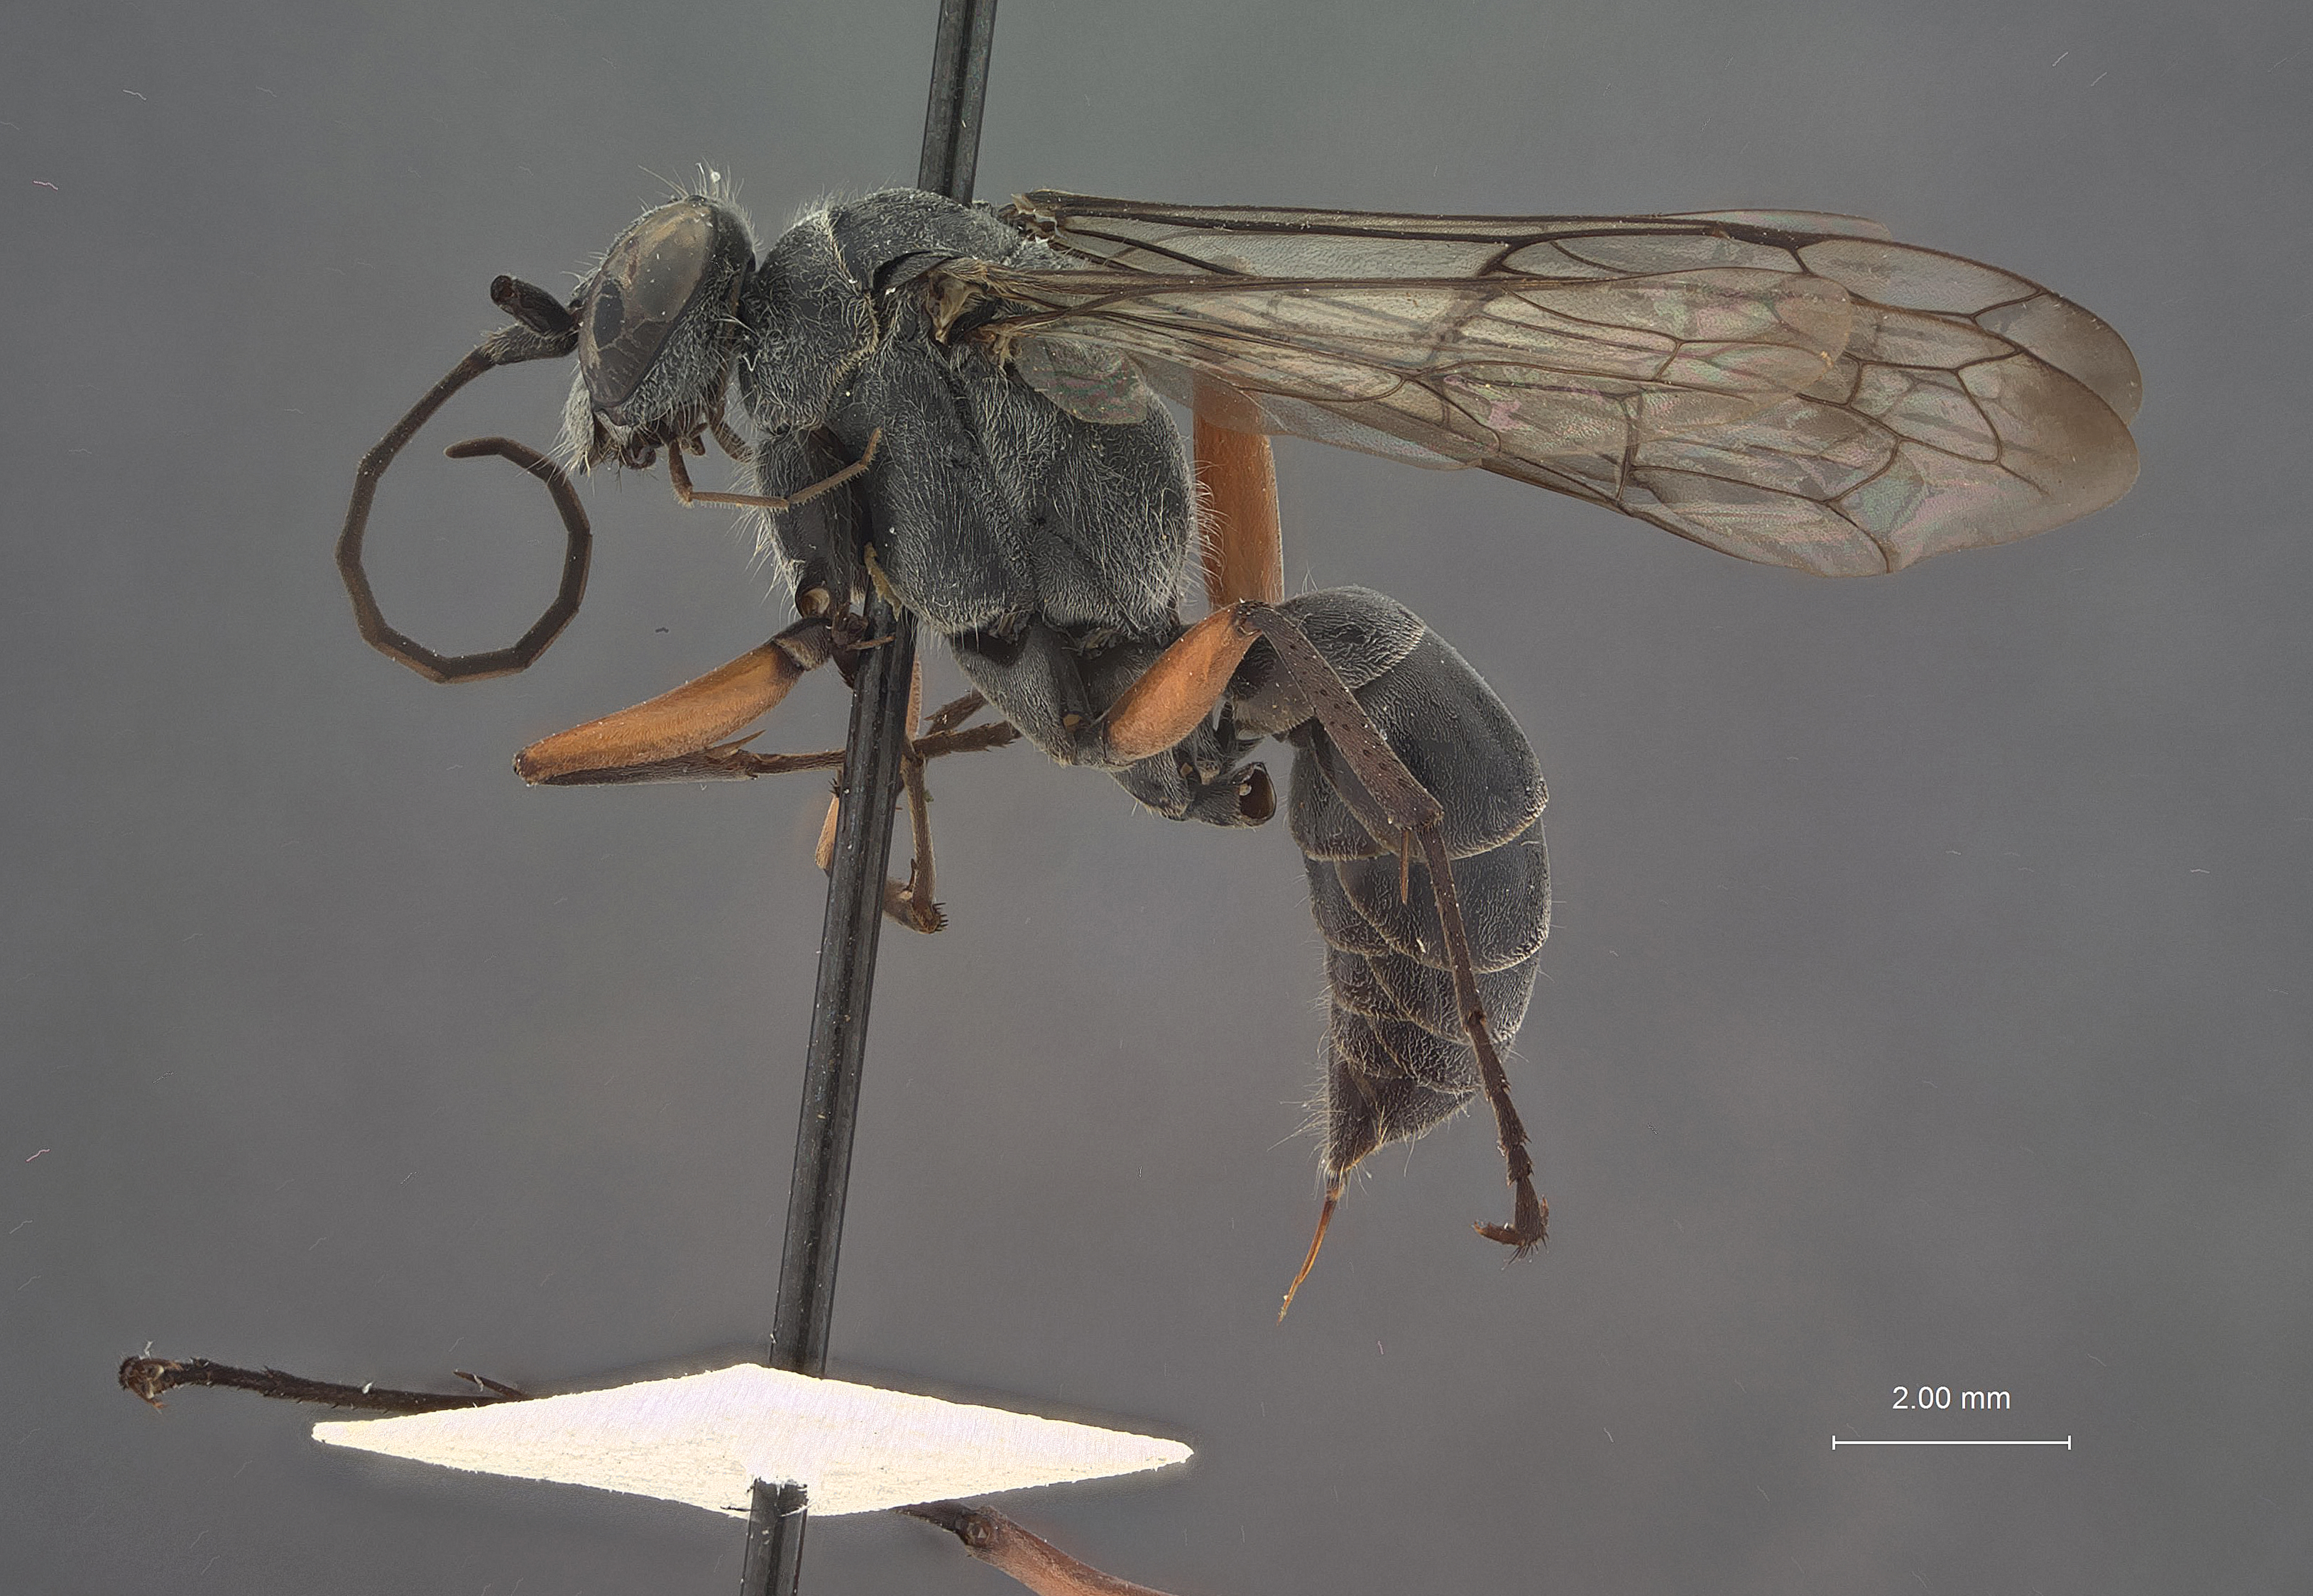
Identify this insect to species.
Auplopus femur-rubrus
